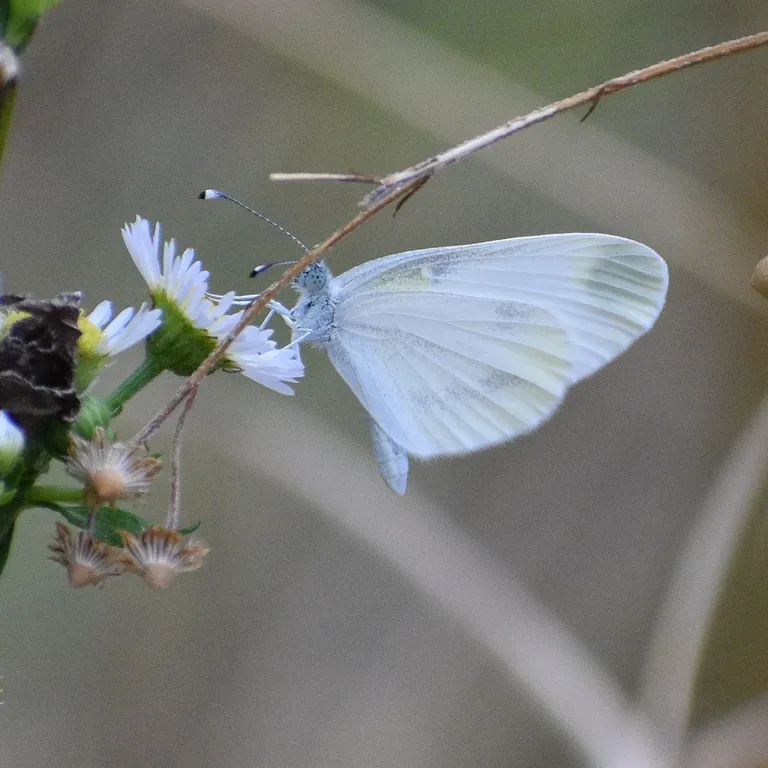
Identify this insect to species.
Leptidea sinapis/juvernica
